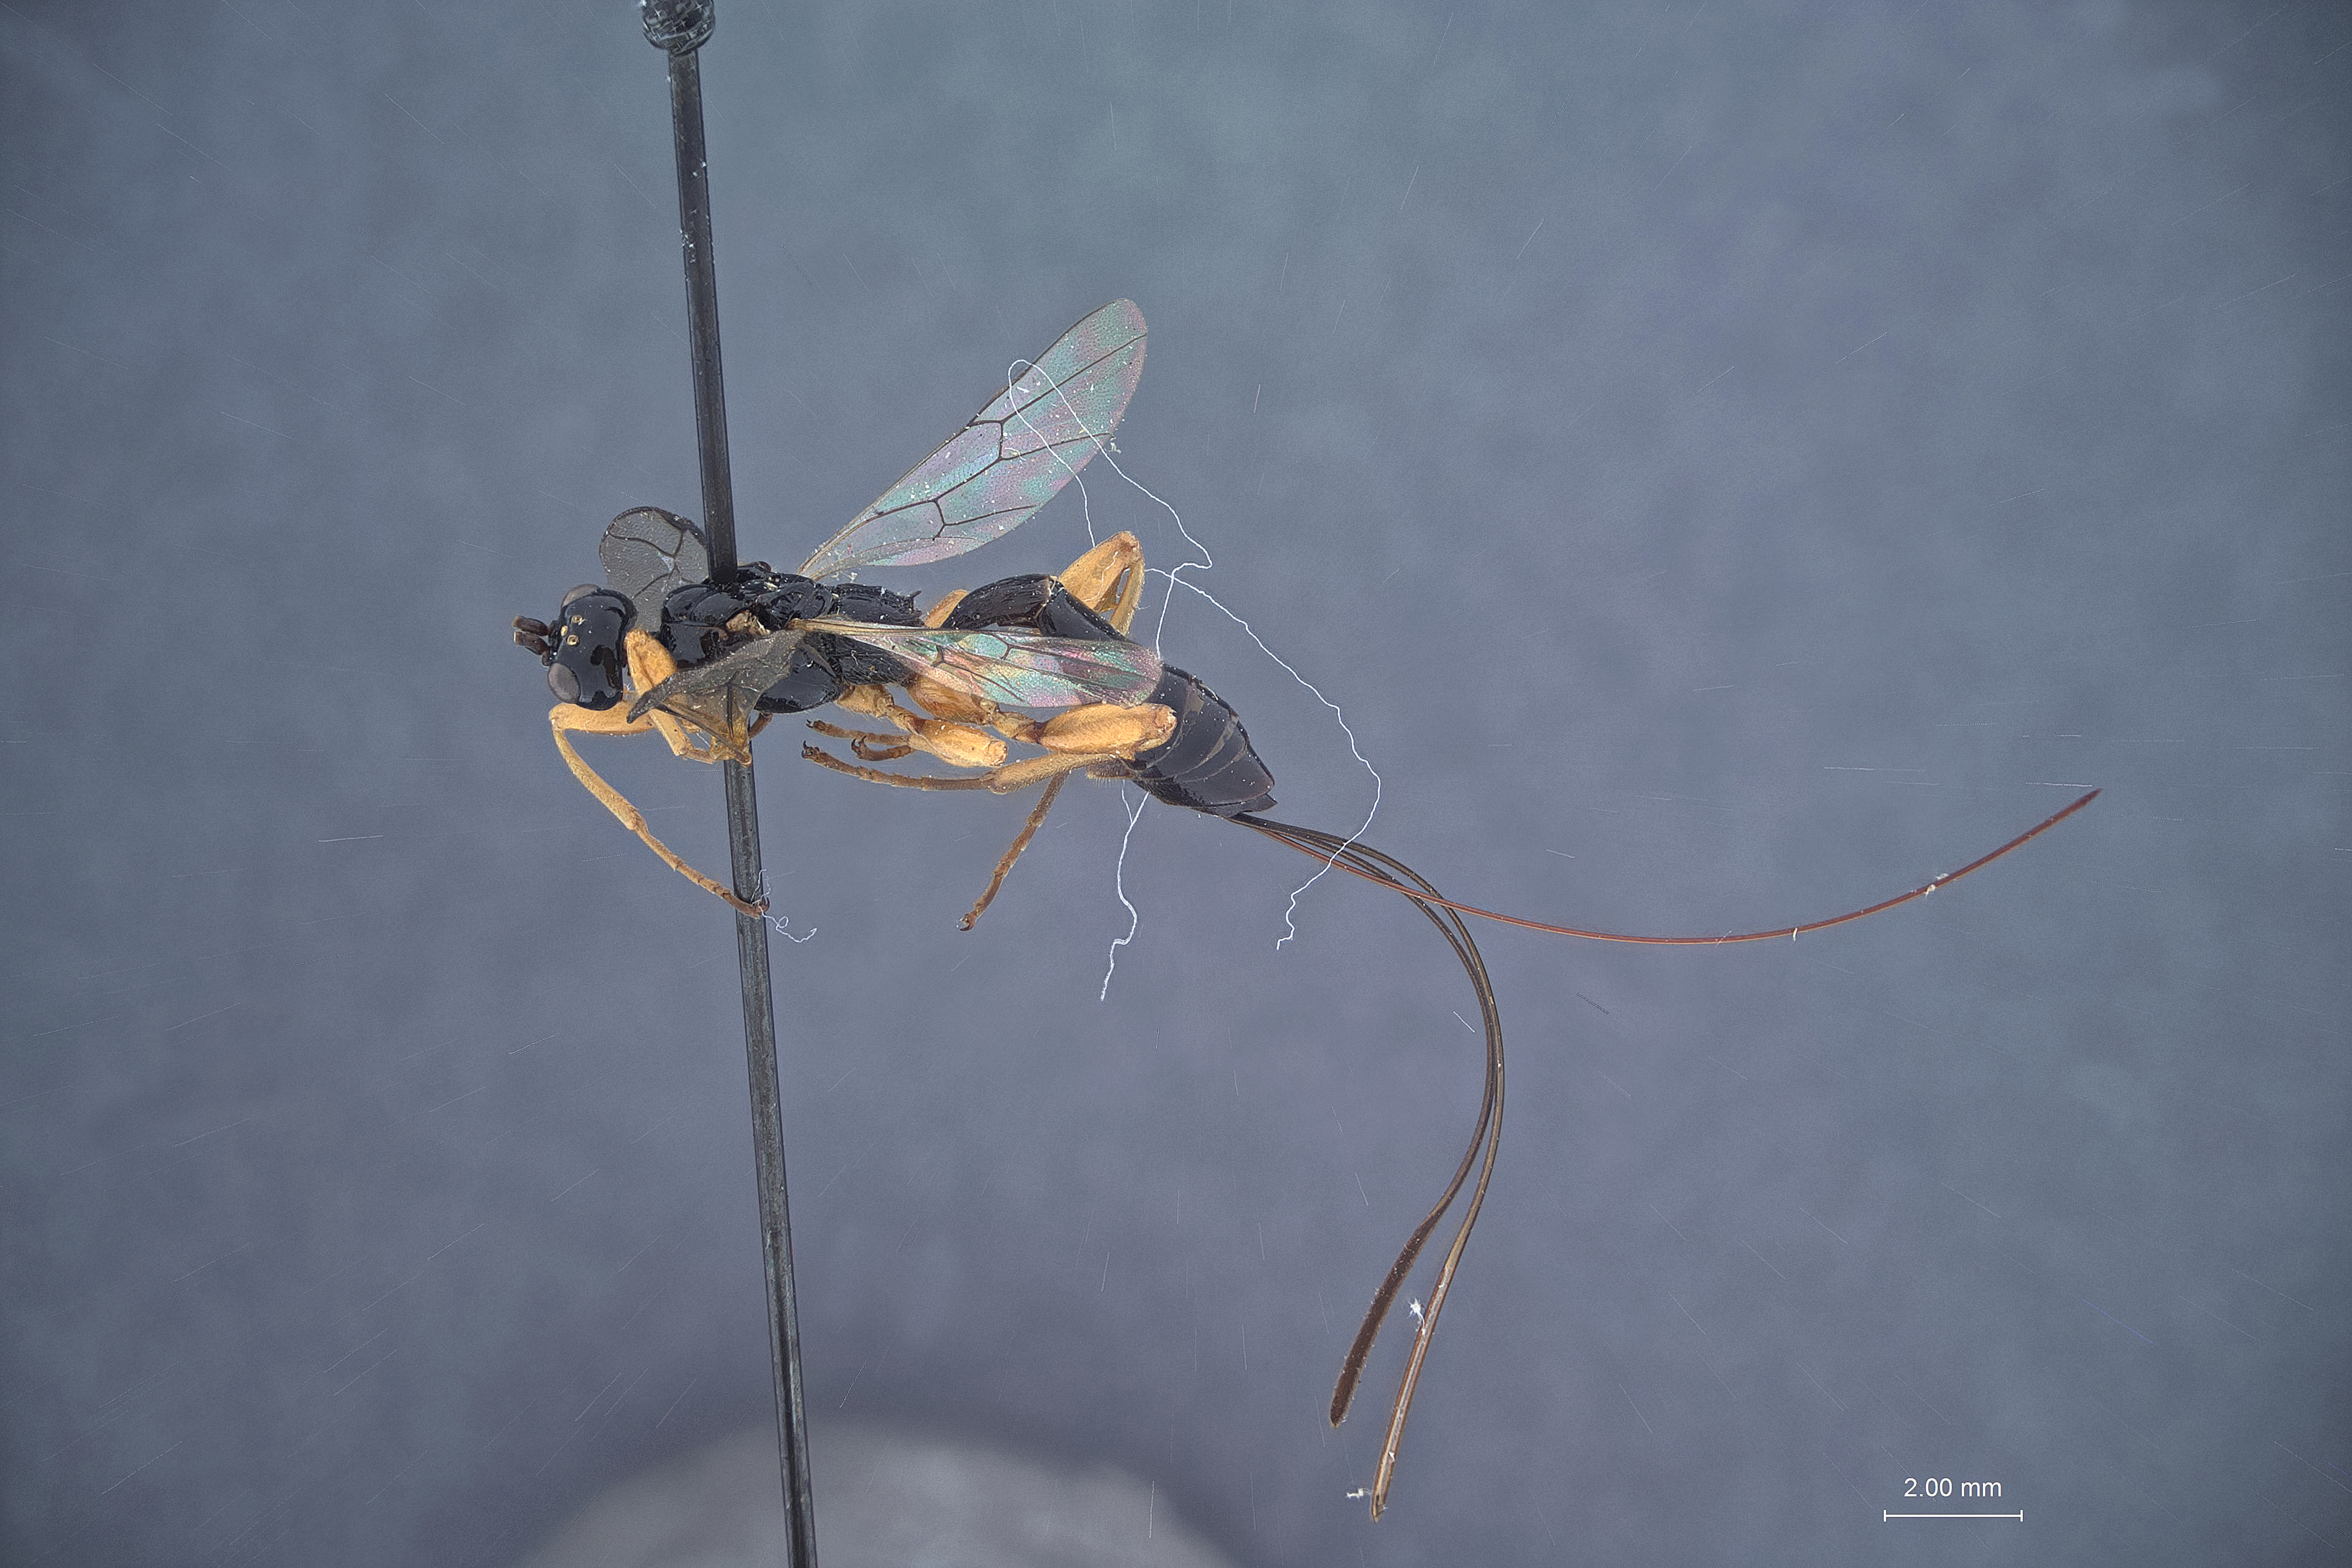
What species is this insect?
Odontocolon ochropus
